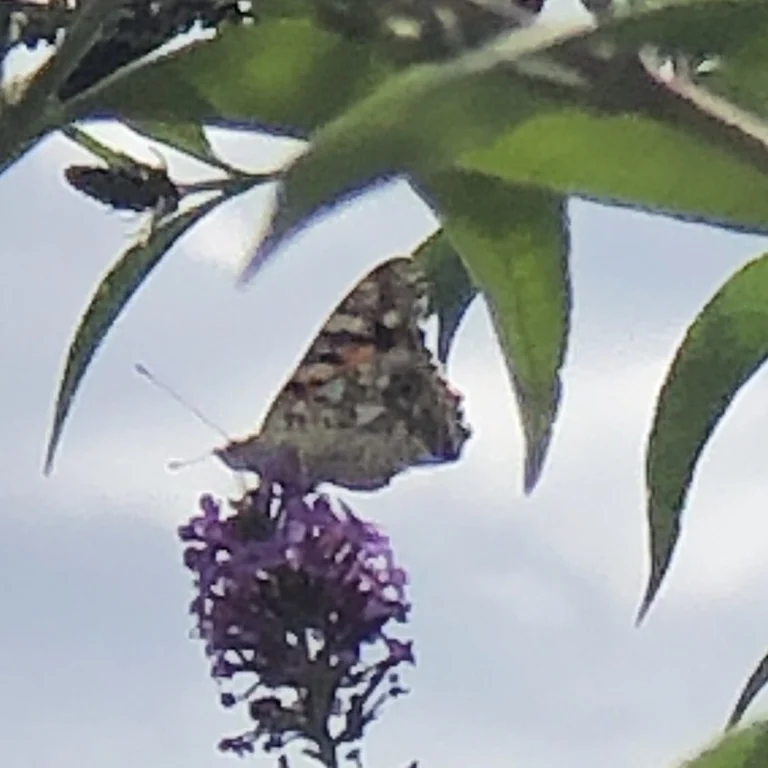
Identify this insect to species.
Vanessa cardui
